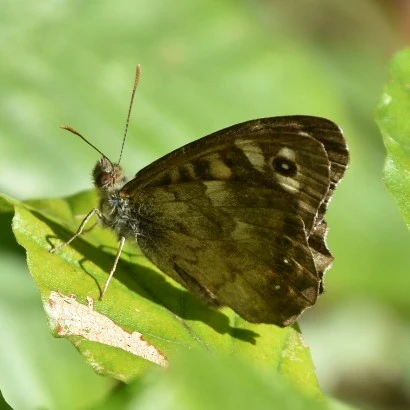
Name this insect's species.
Pararge aegeria
